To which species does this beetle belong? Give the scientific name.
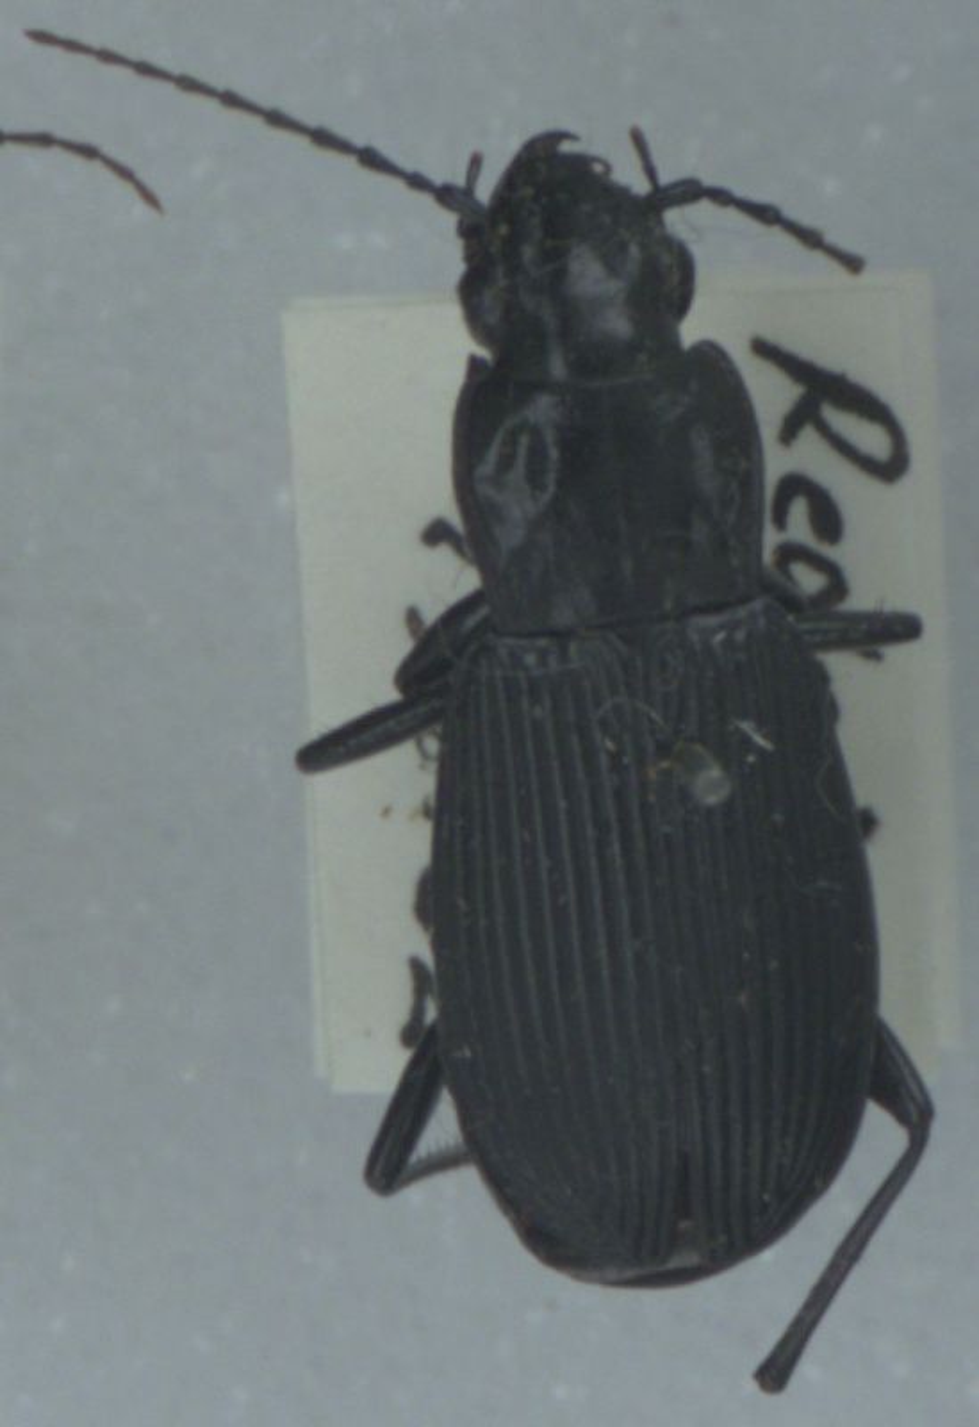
Pterostichus niger
